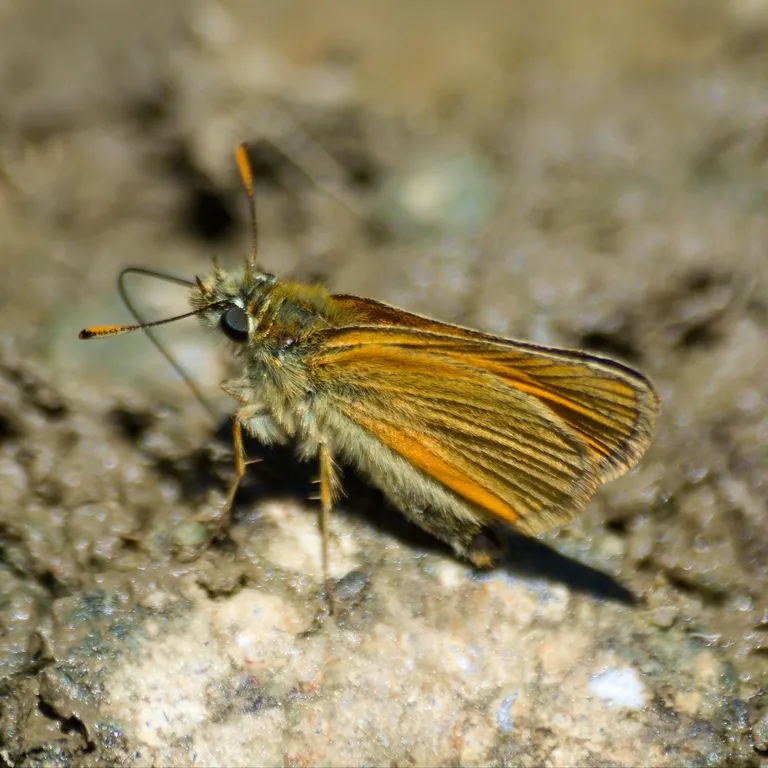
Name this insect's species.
Thymelicus sylvestris
